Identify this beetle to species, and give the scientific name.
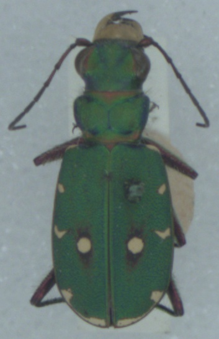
Cicindela campestris
